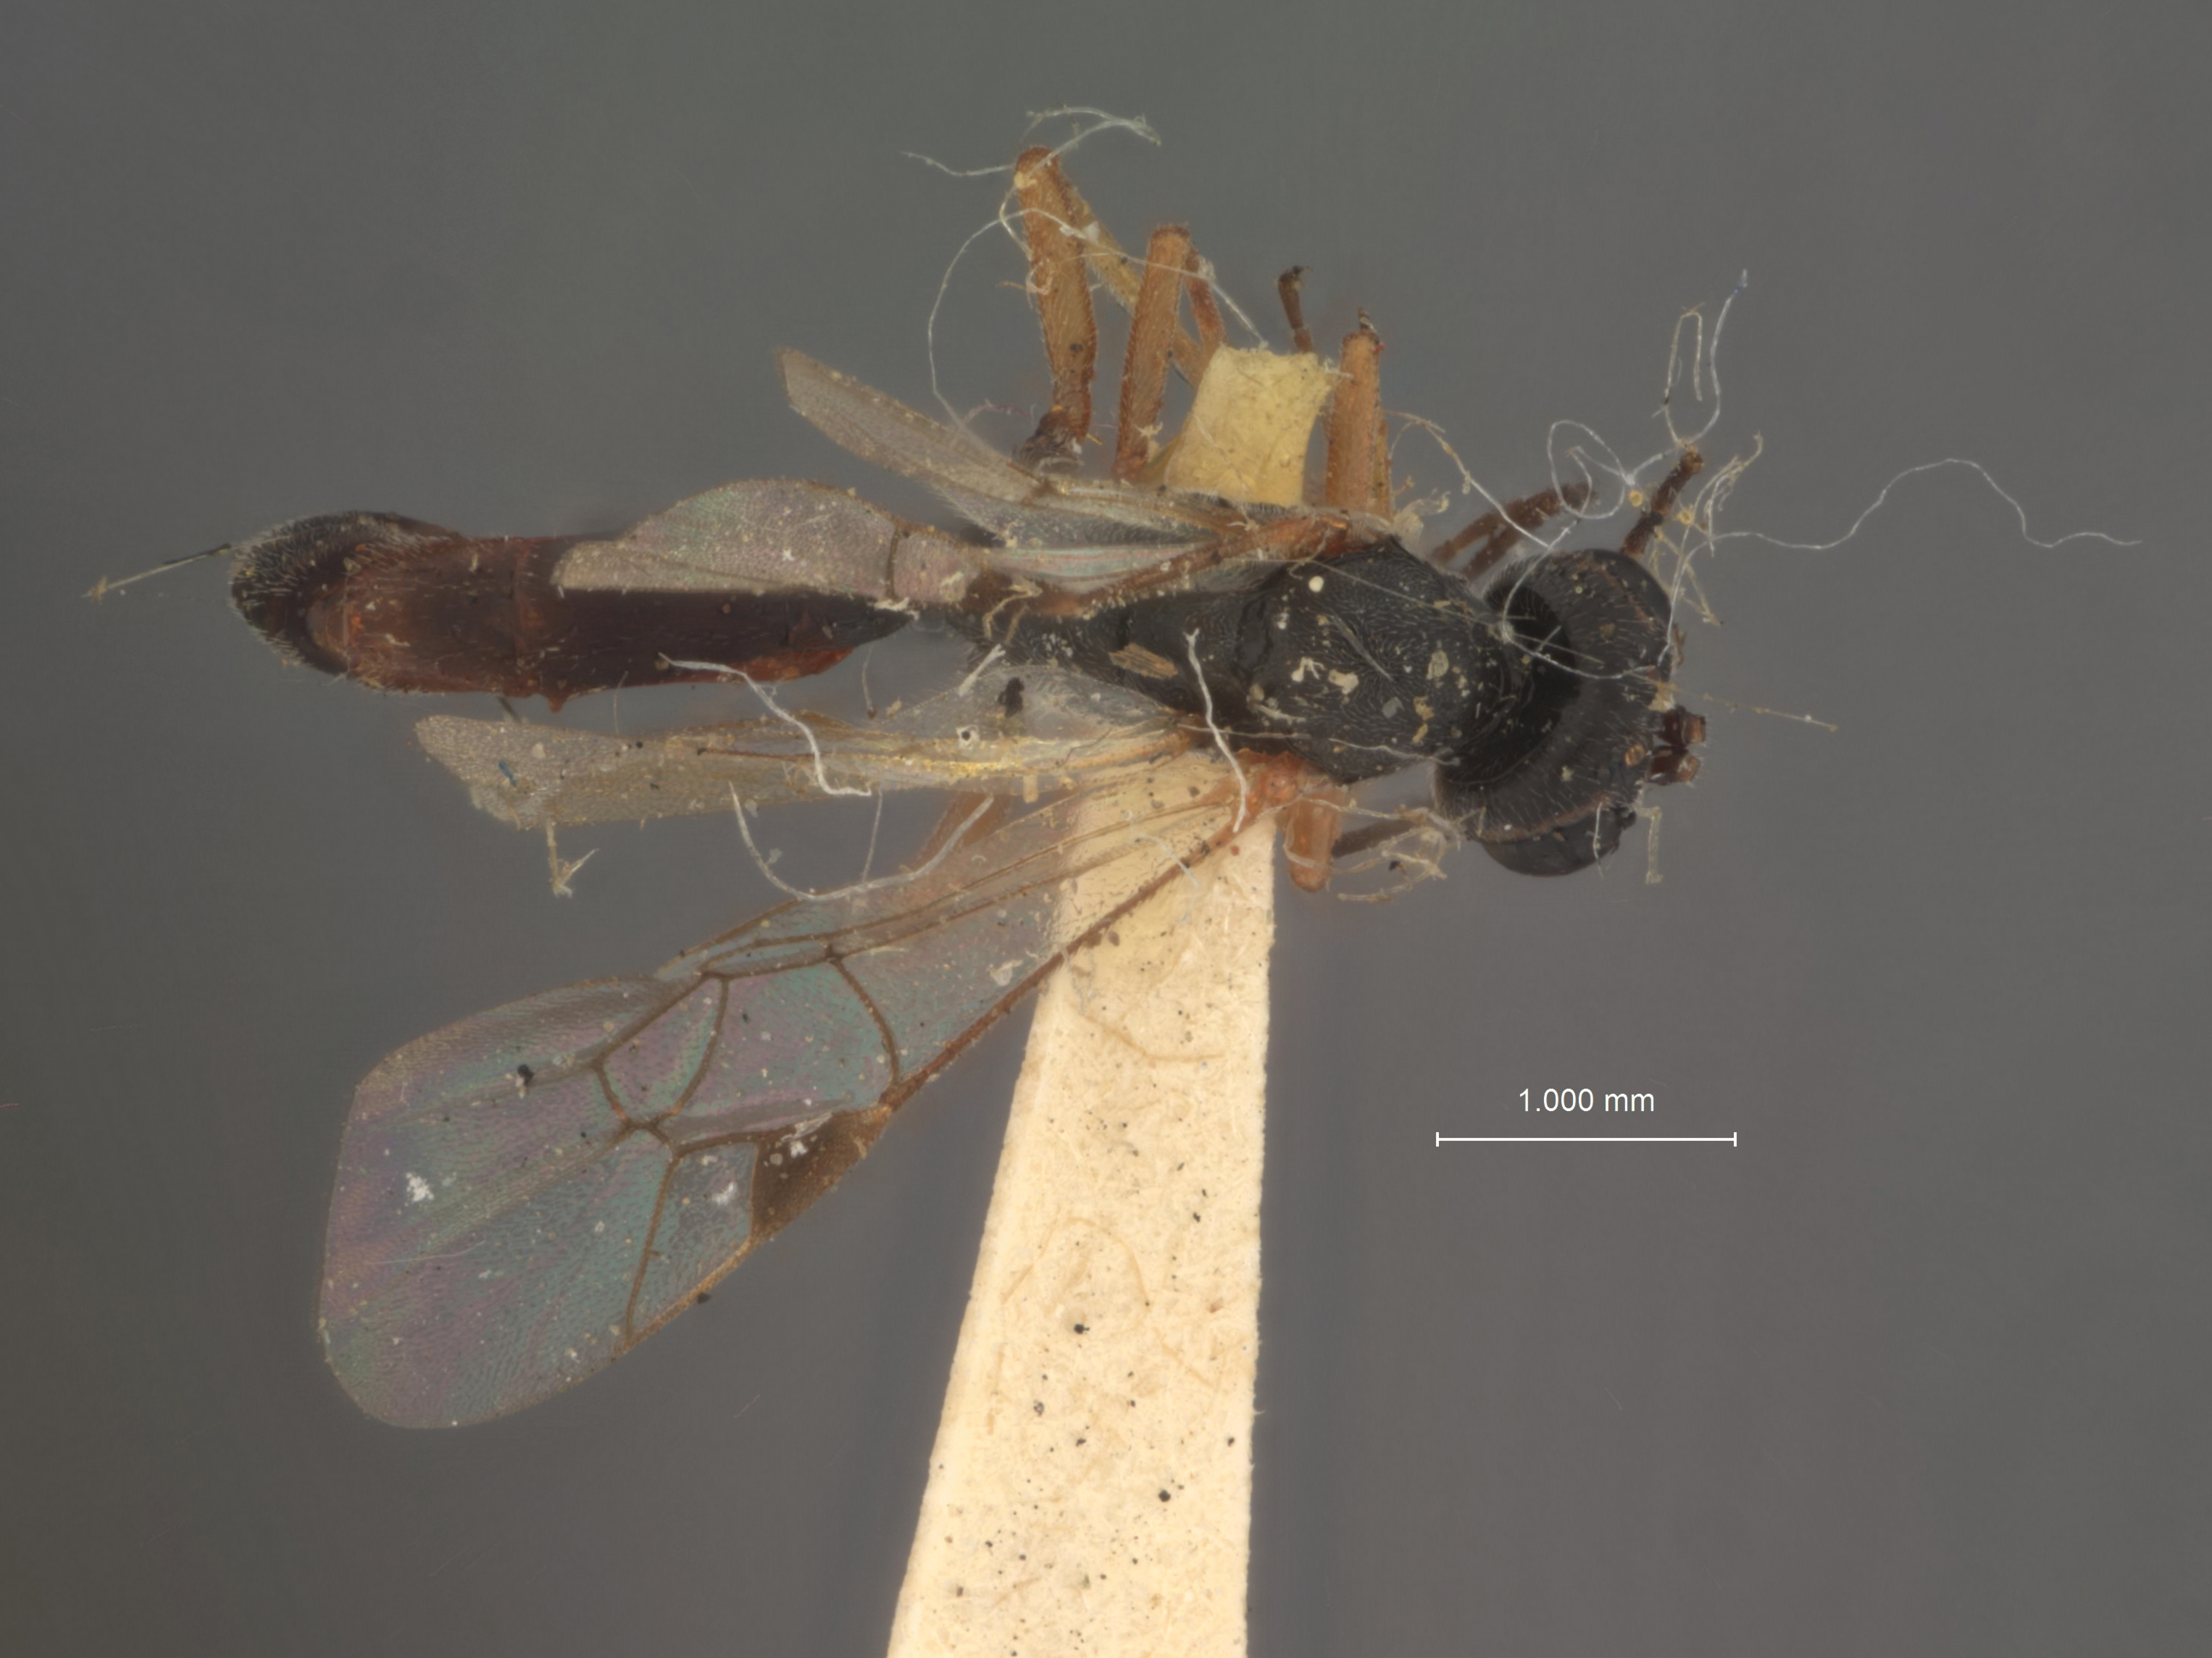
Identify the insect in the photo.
Cremastus mordellistenae
